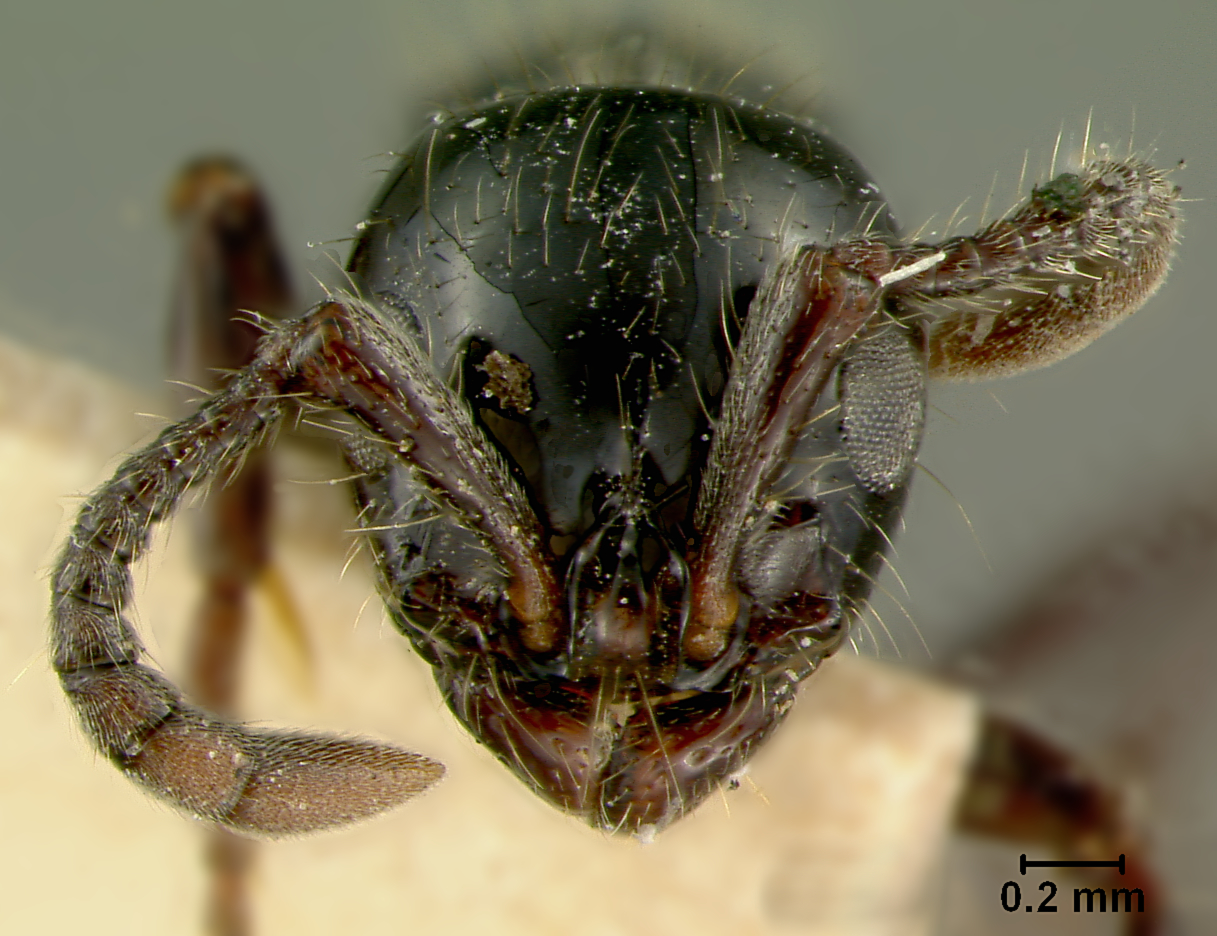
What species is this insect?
Phyracaces ficosus
